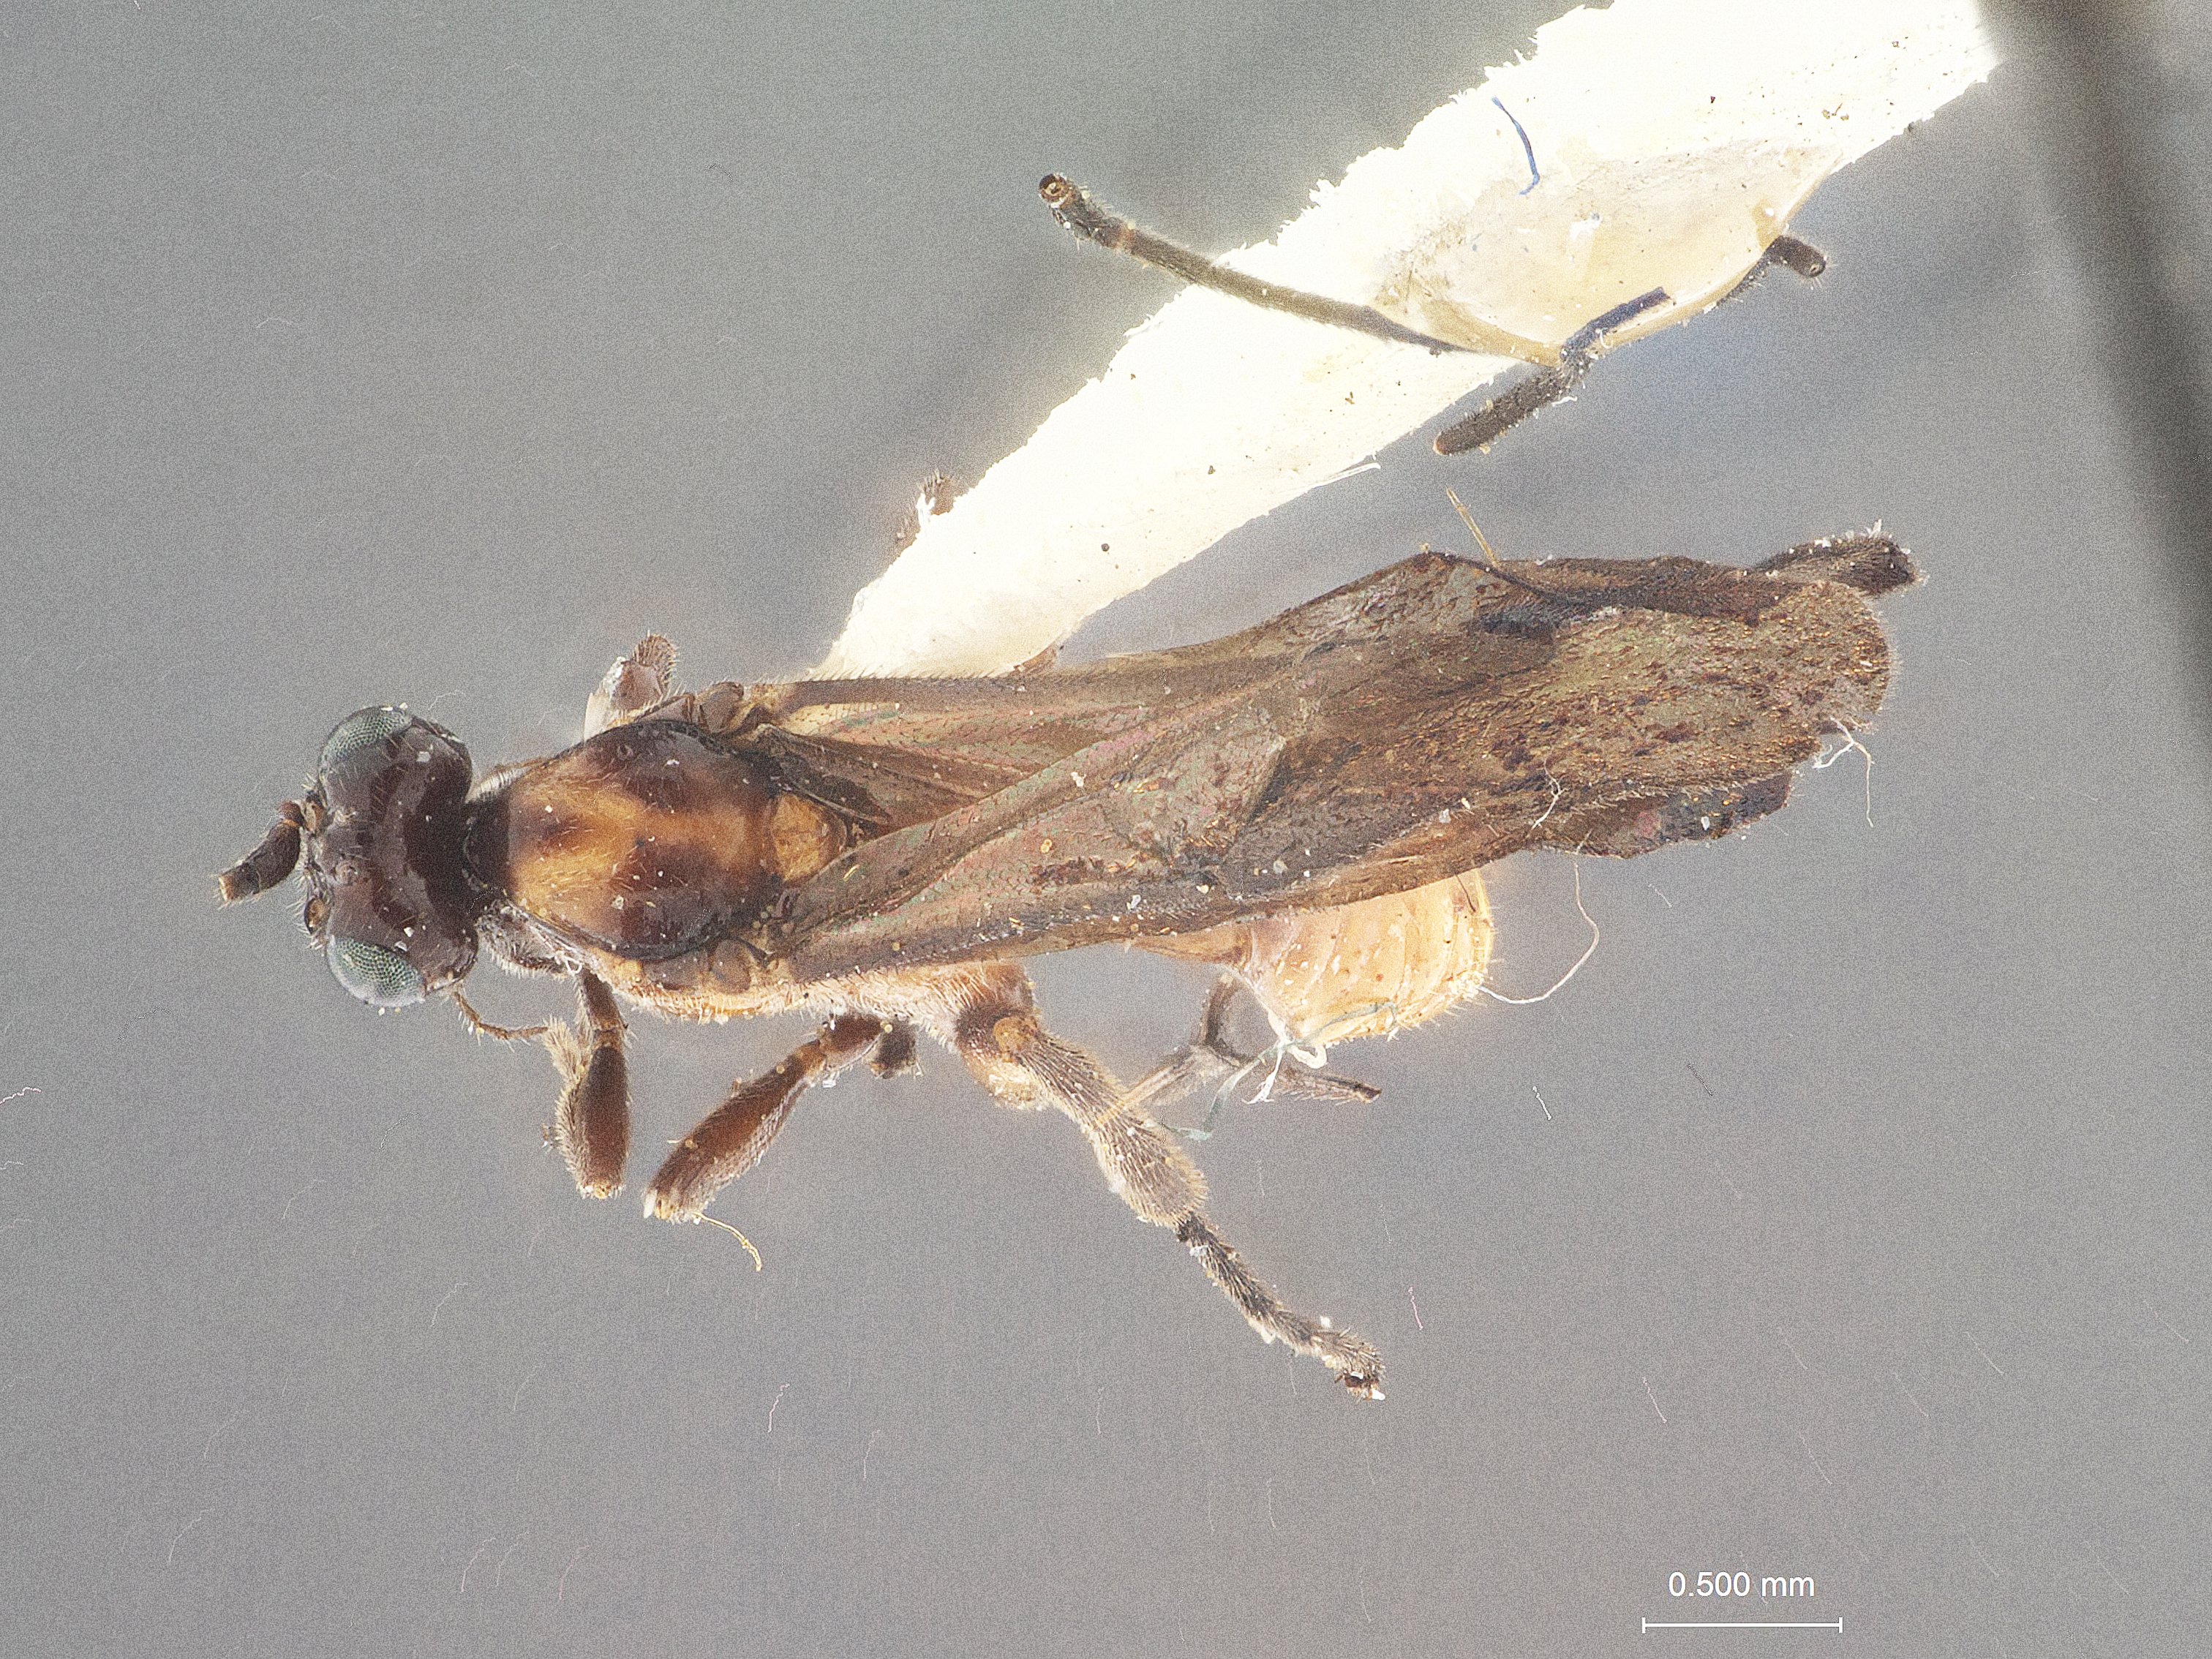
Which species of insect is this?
Bracon sassacus
